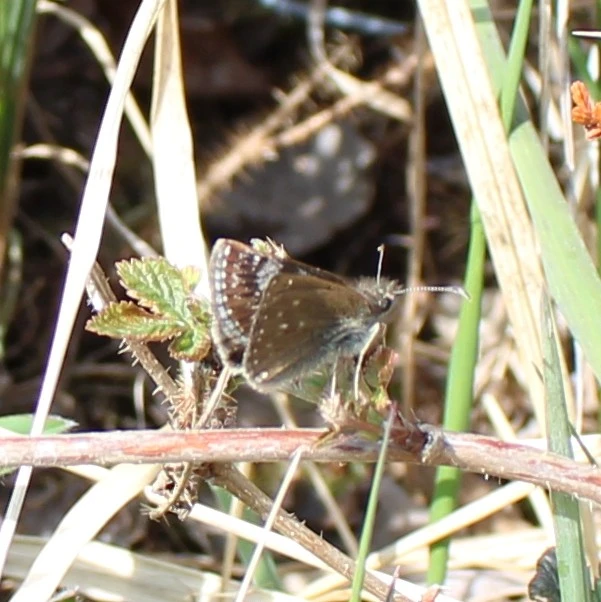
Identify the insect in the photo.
Erynnis tages
